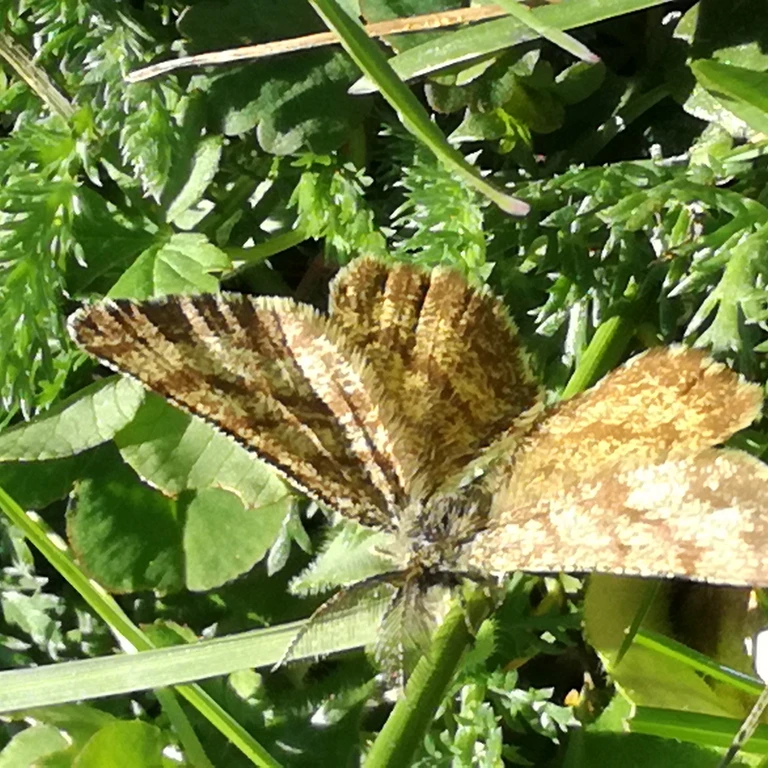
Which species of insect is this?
Ematurga atomaria
